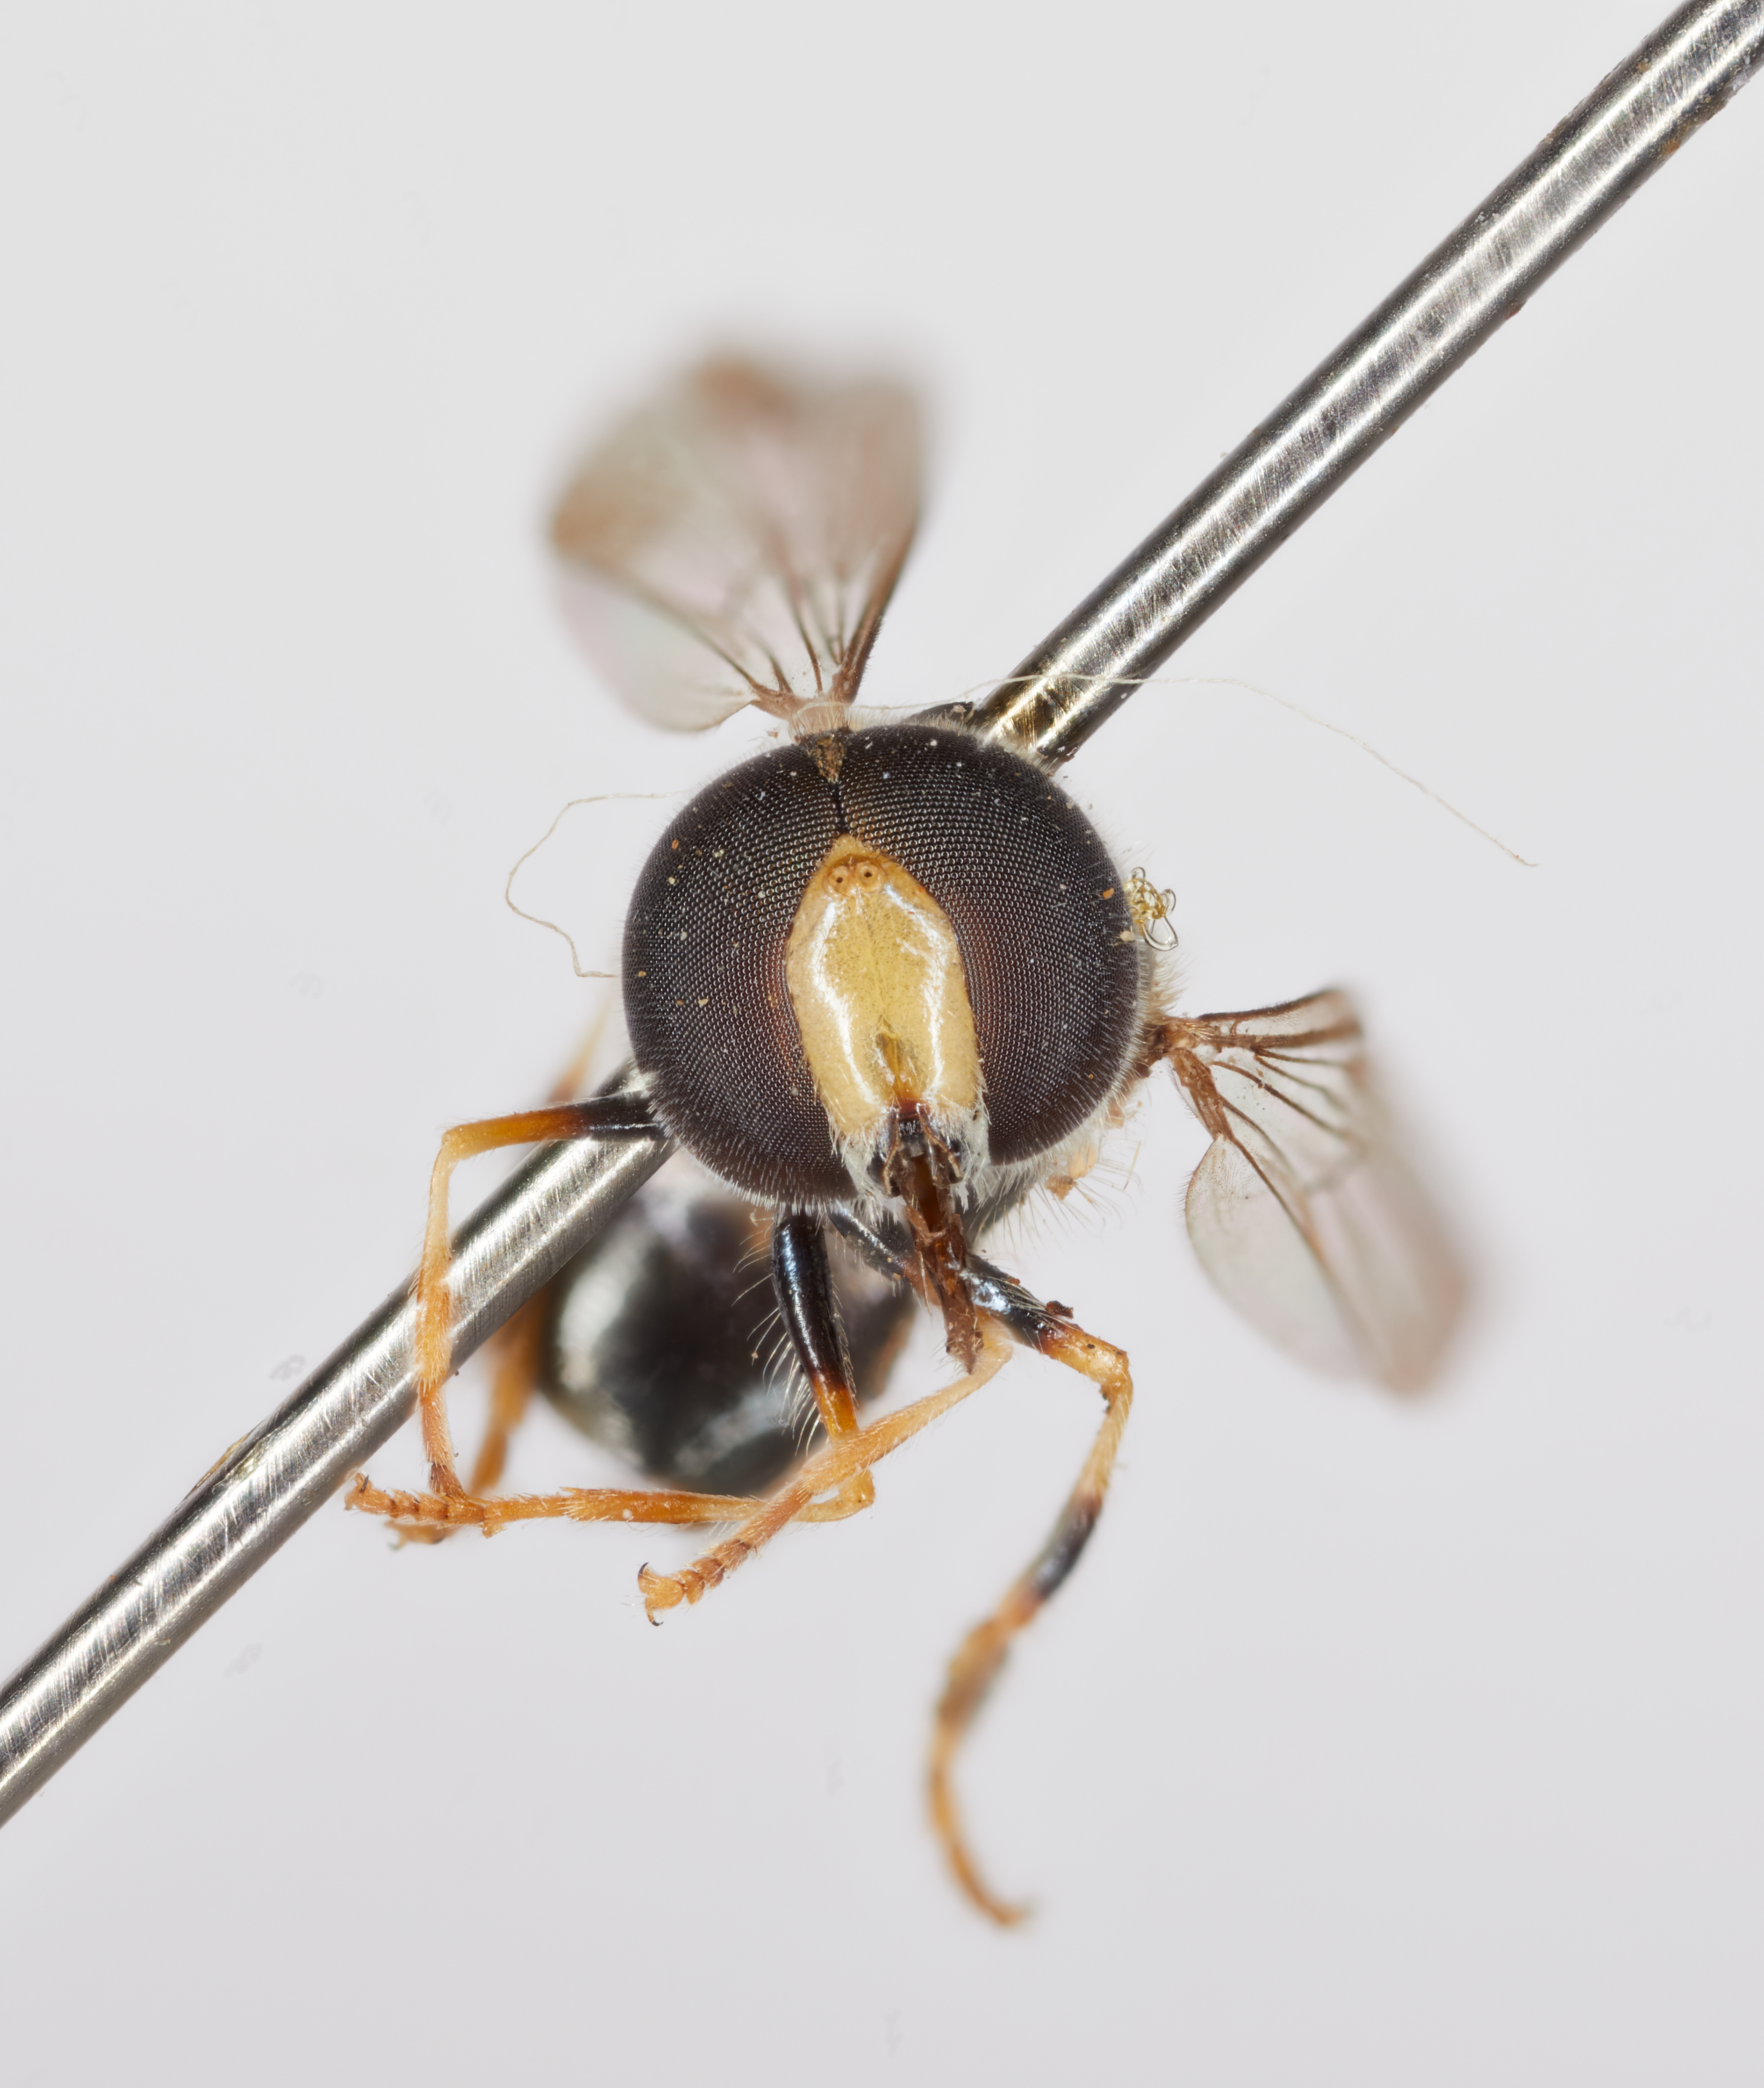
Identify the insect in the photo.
Paragus annandalei
